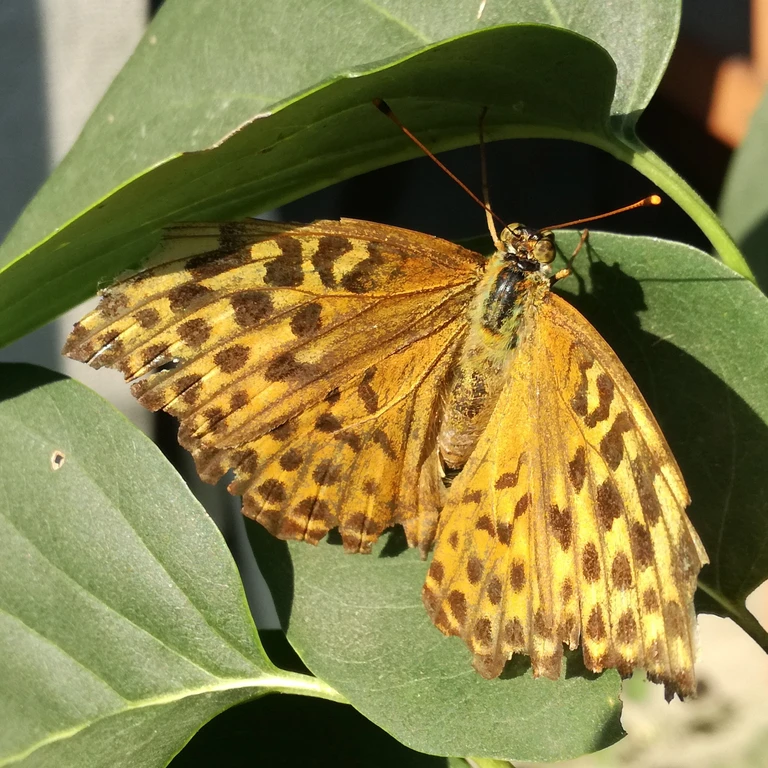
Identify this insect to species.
Argynnis paphia
